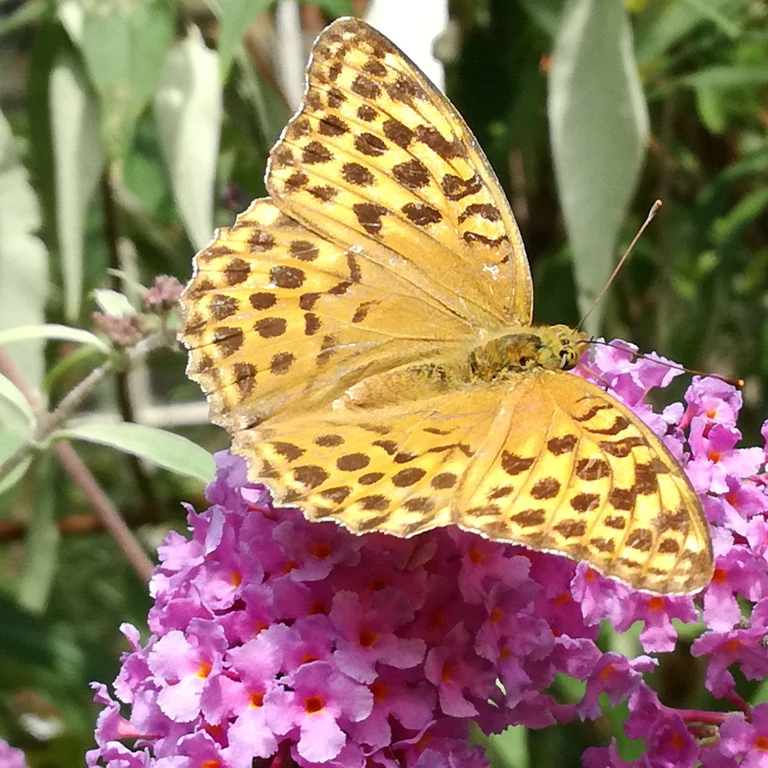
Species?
Argynnis paphia
